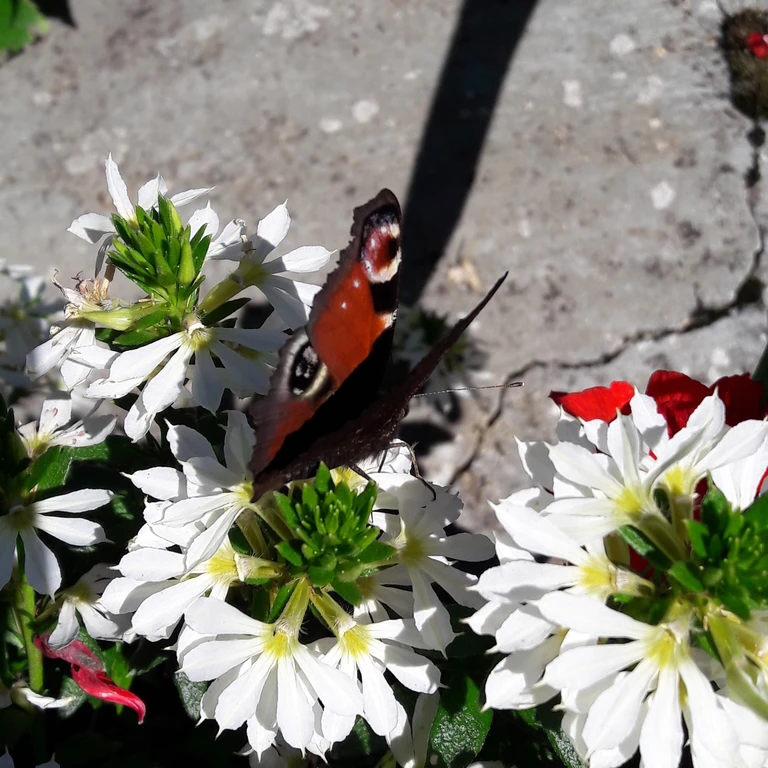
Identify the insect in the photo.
Aglais io
